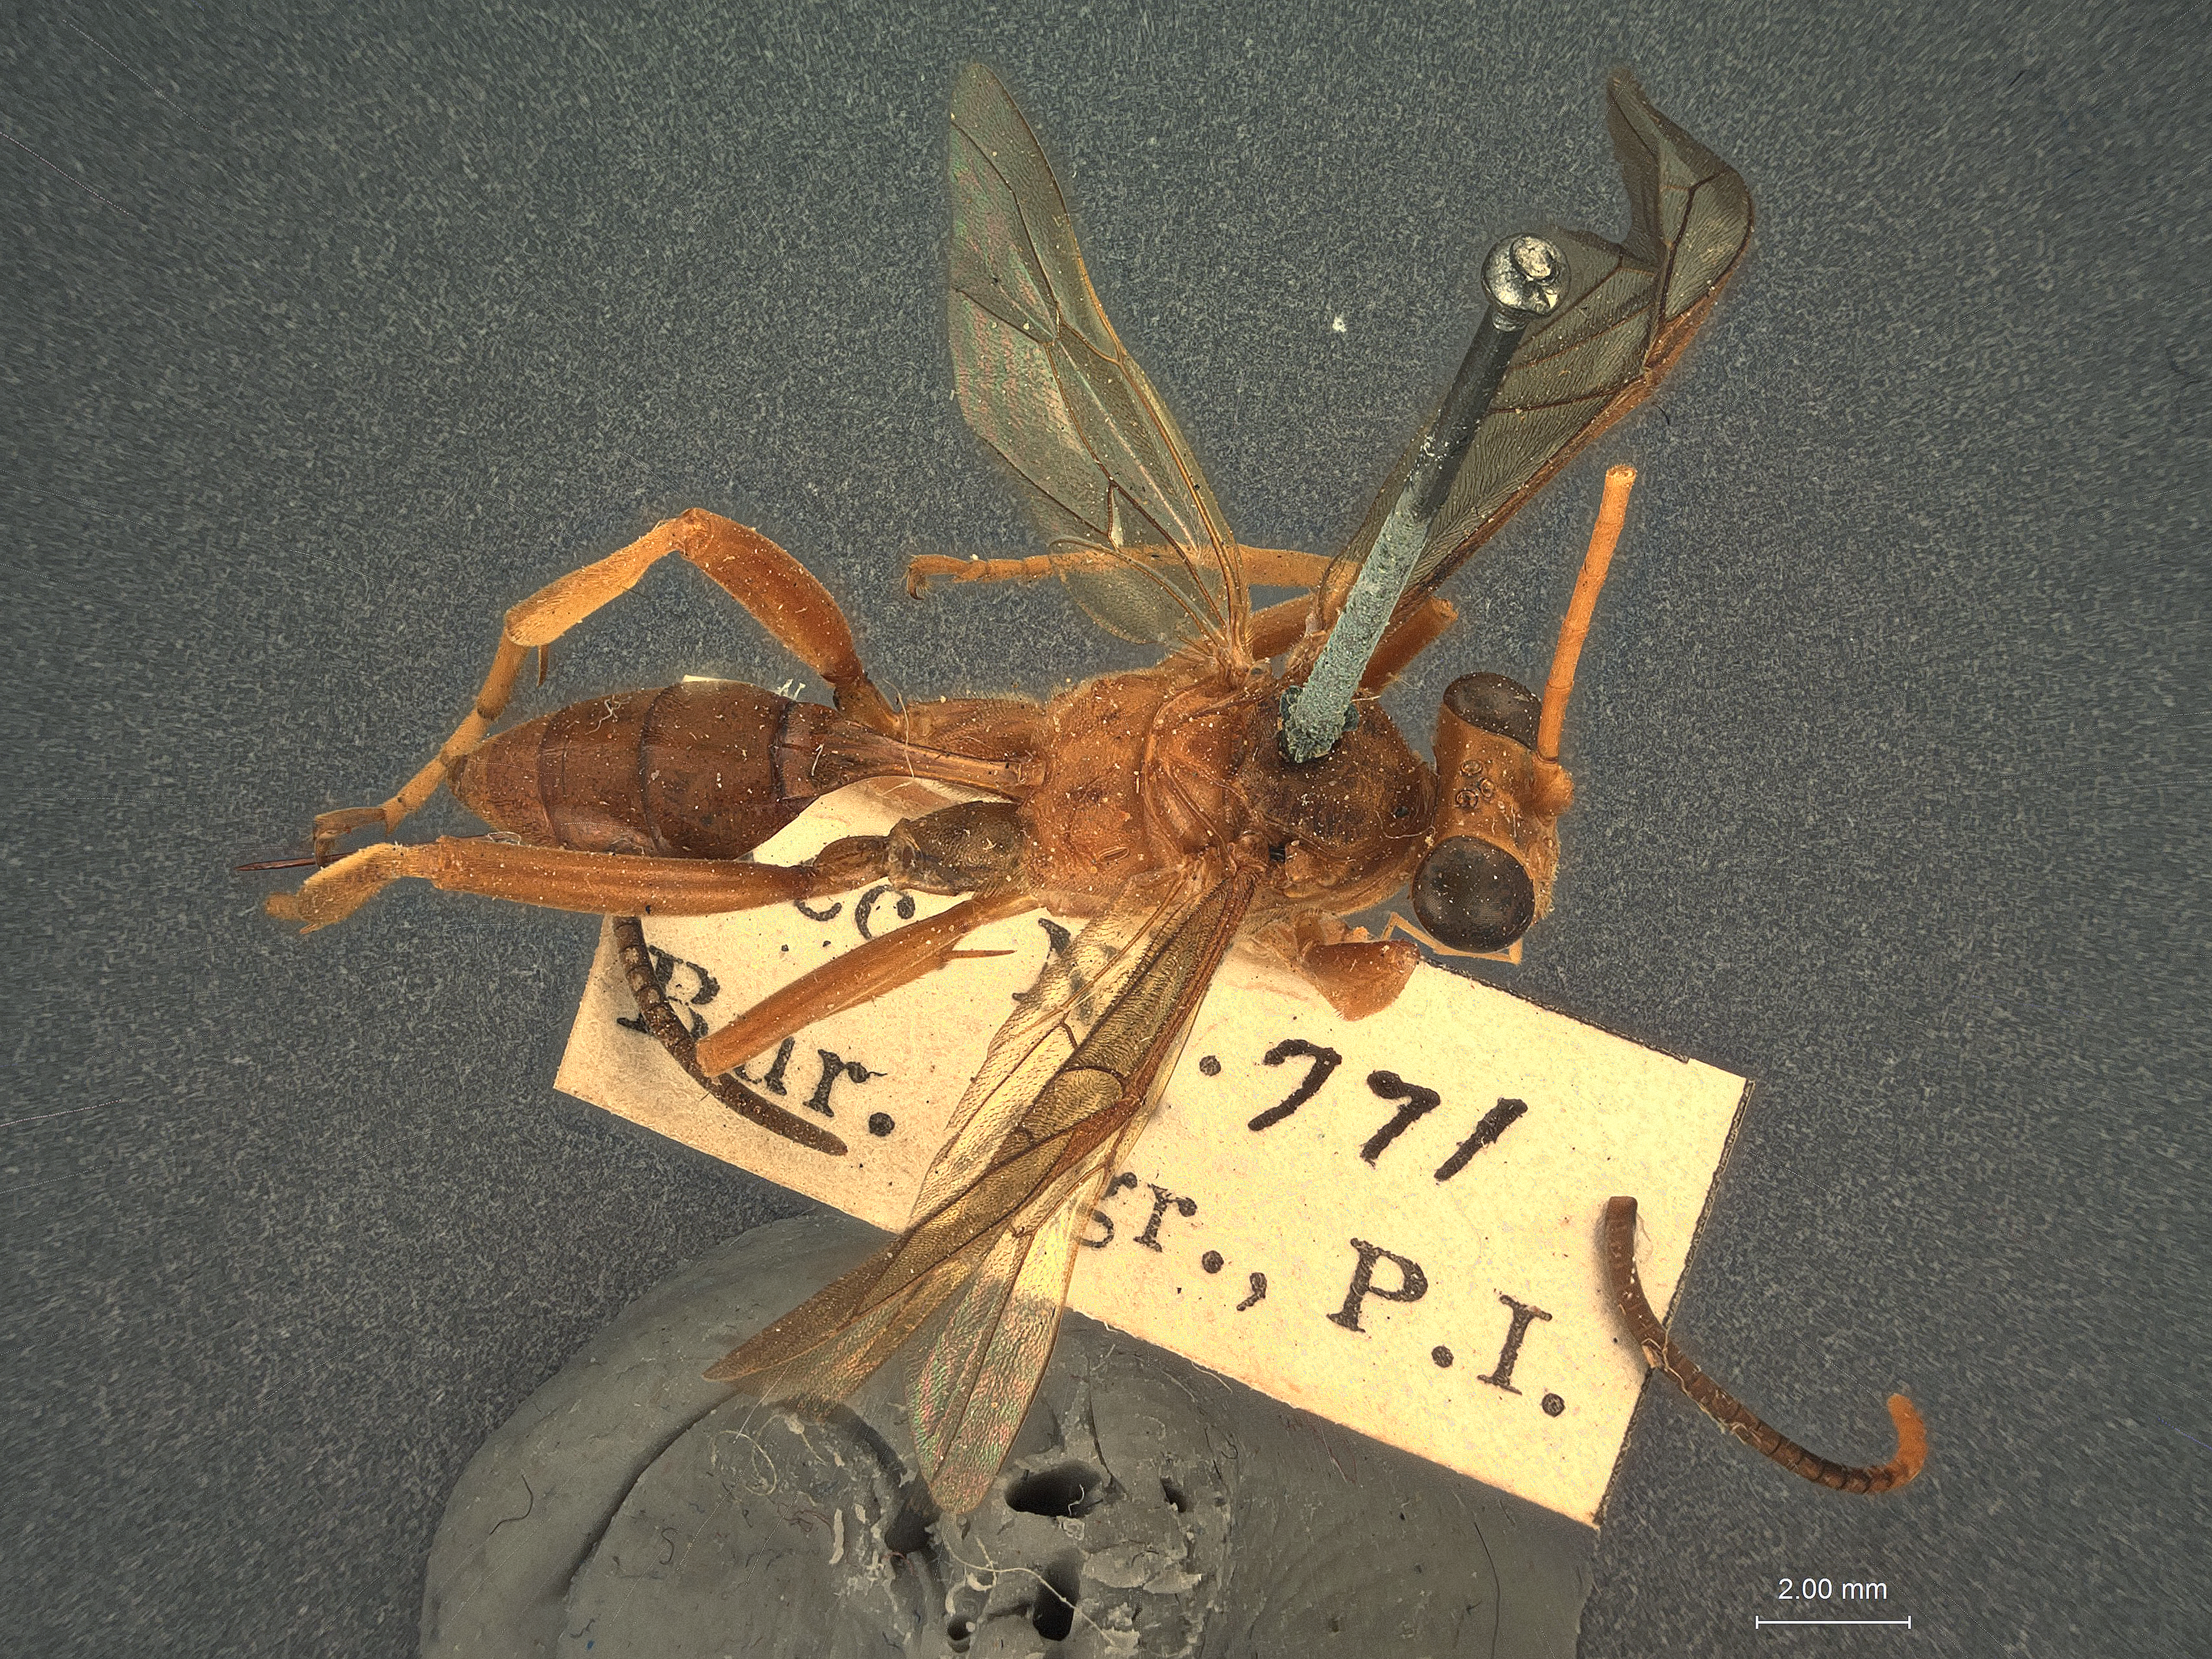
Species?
Mansa luzonensis
